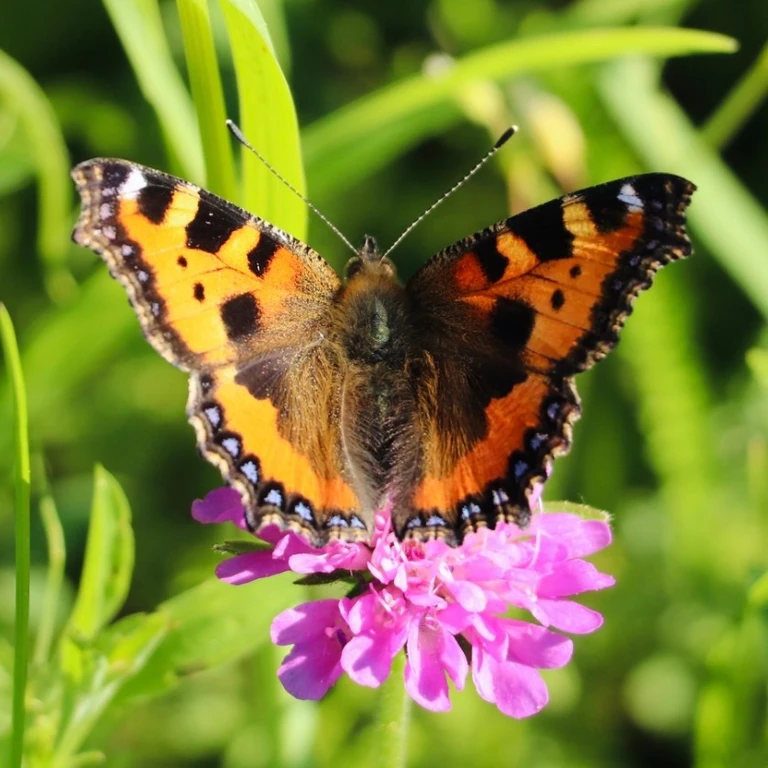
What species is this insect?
Aglais urticae
